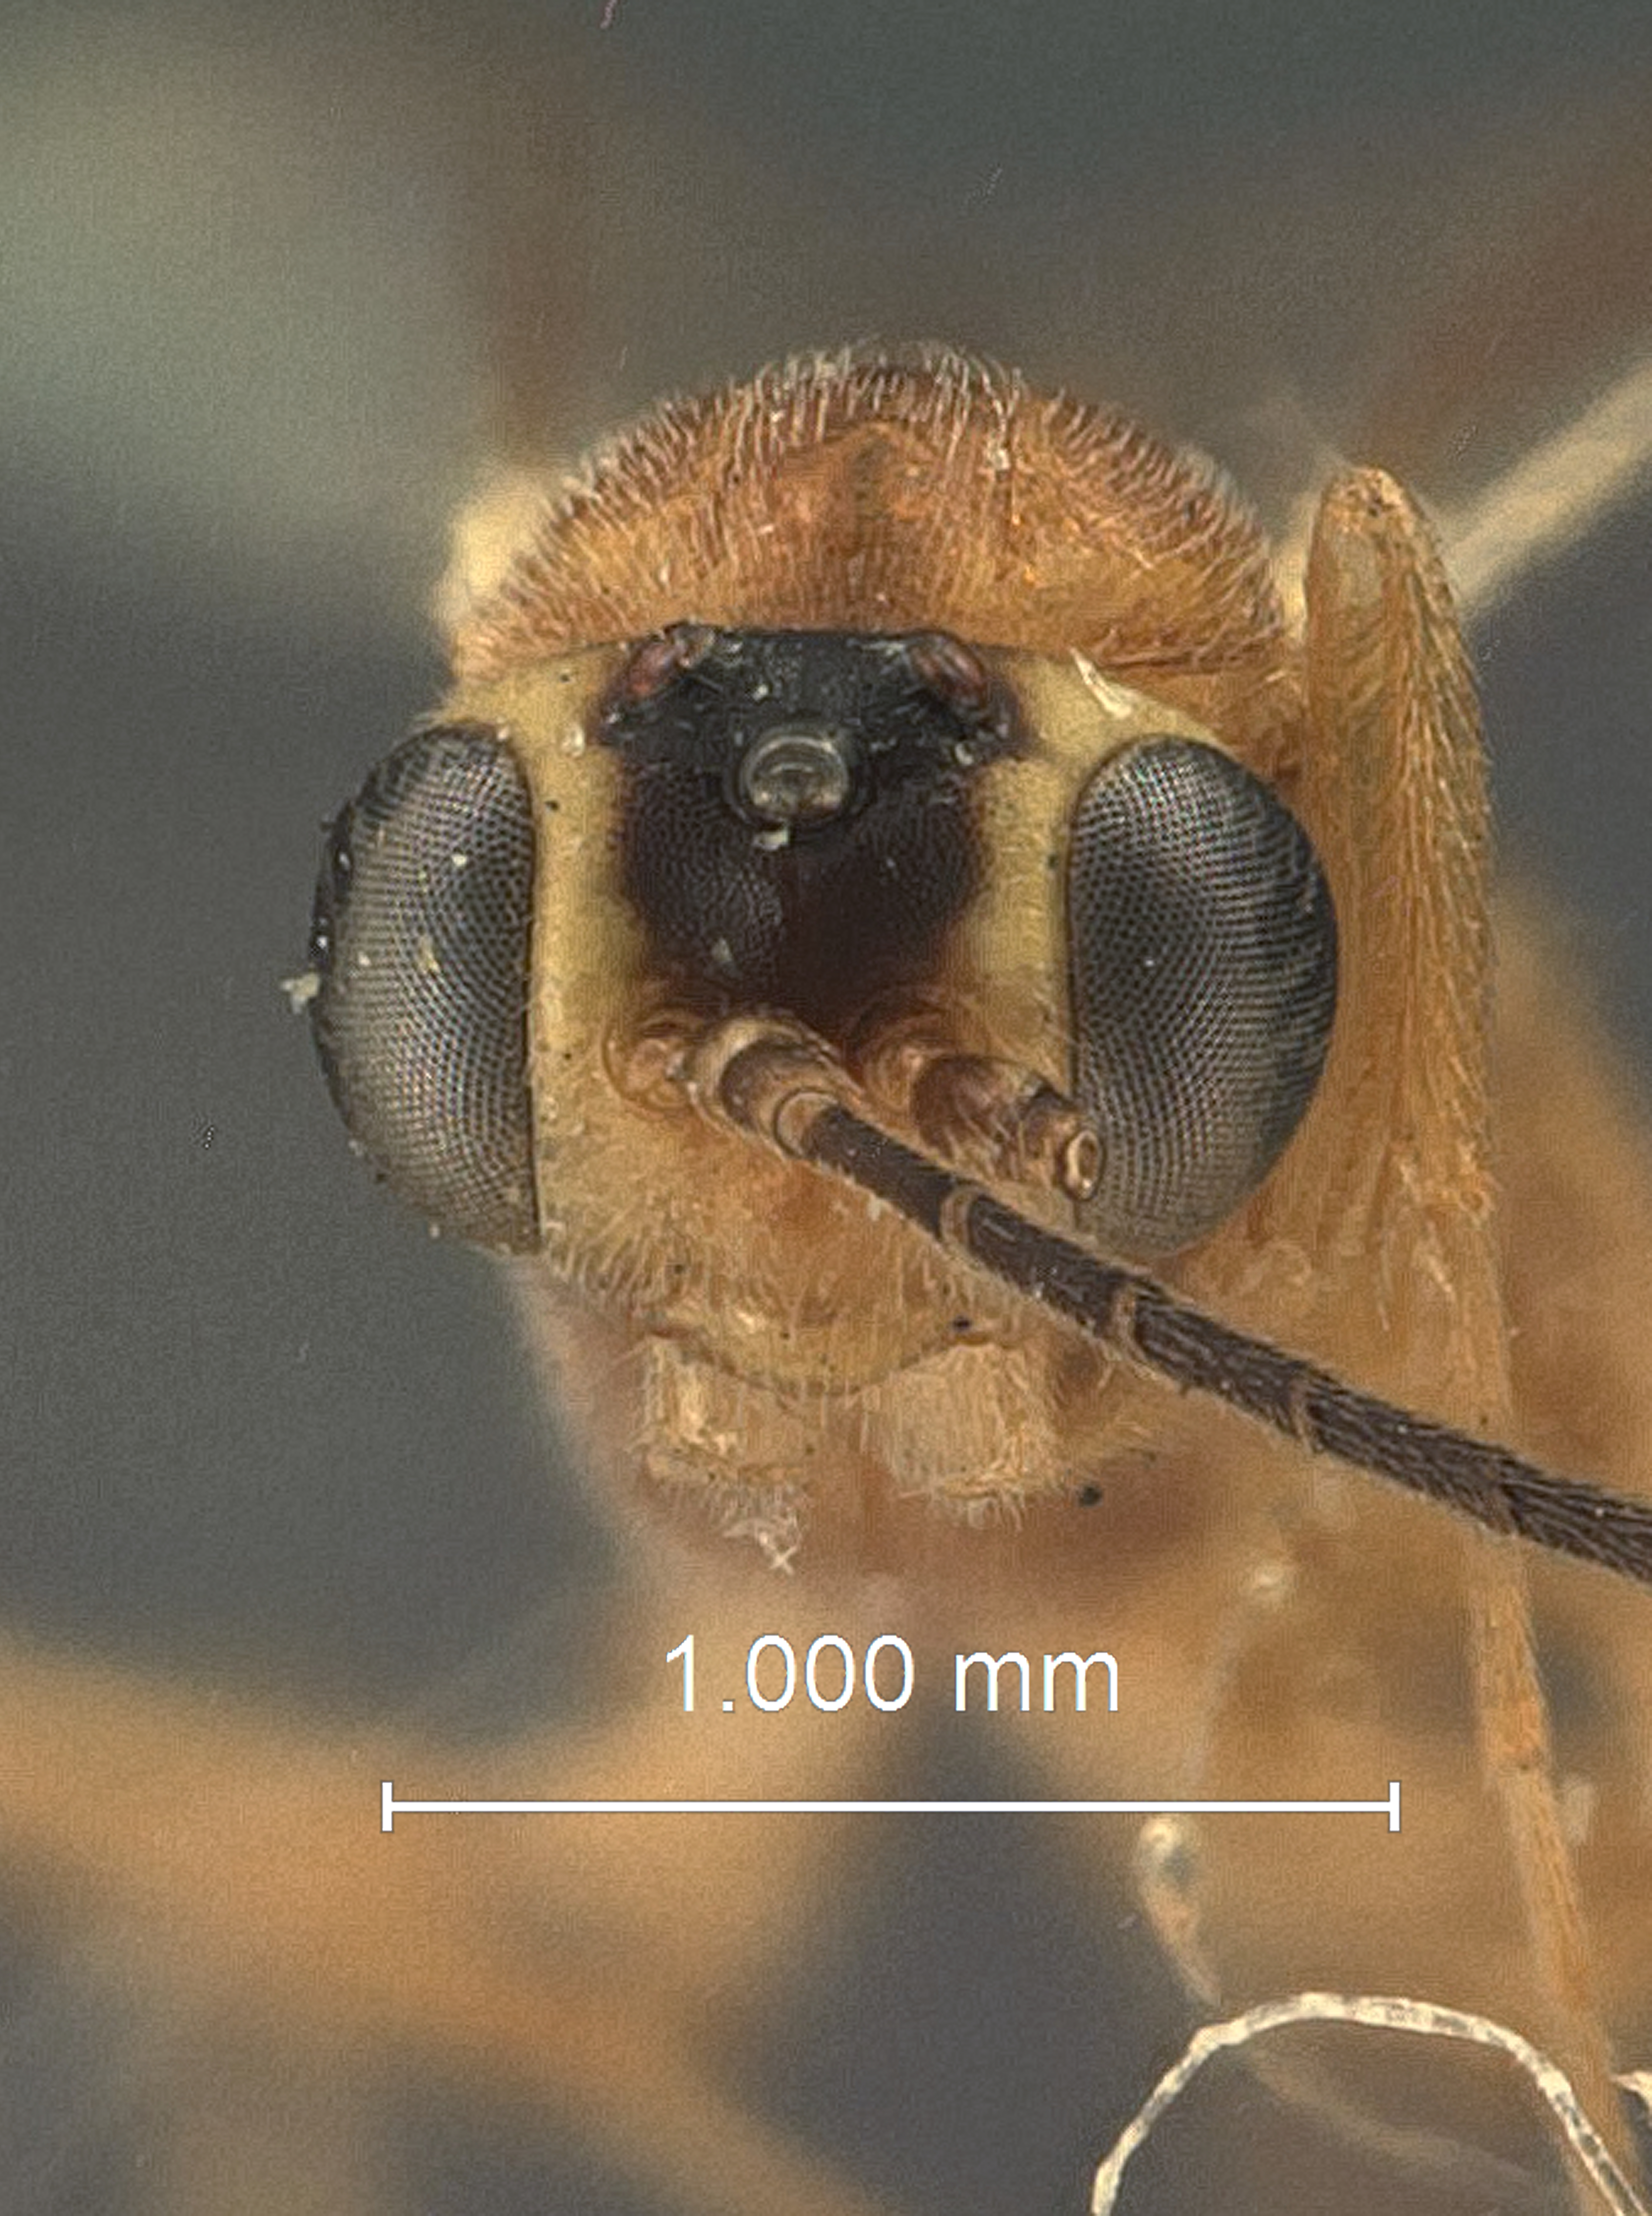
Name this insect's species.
Cremastus tortricidis
